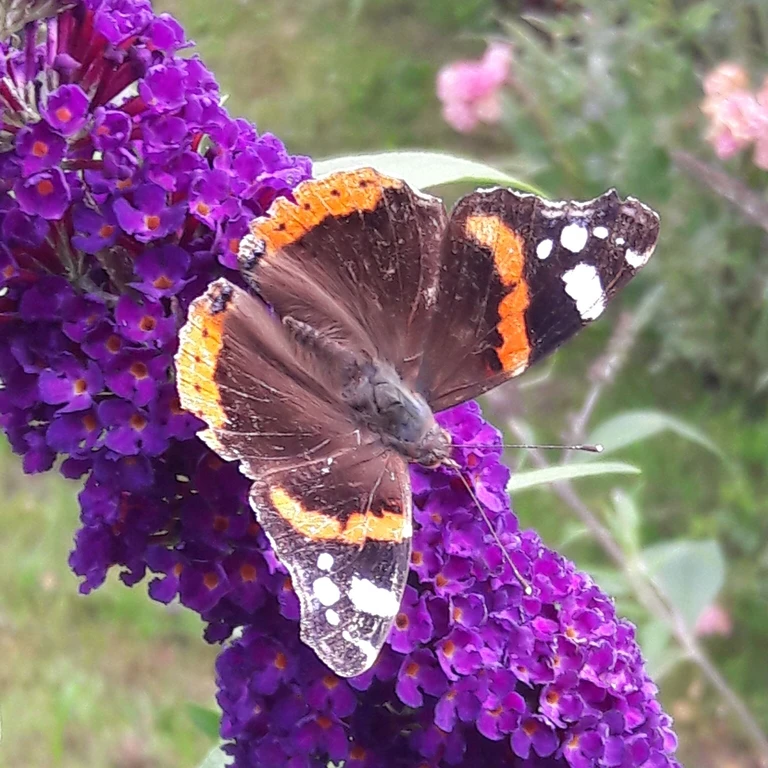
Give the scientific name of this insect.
Vanessa atalanta
